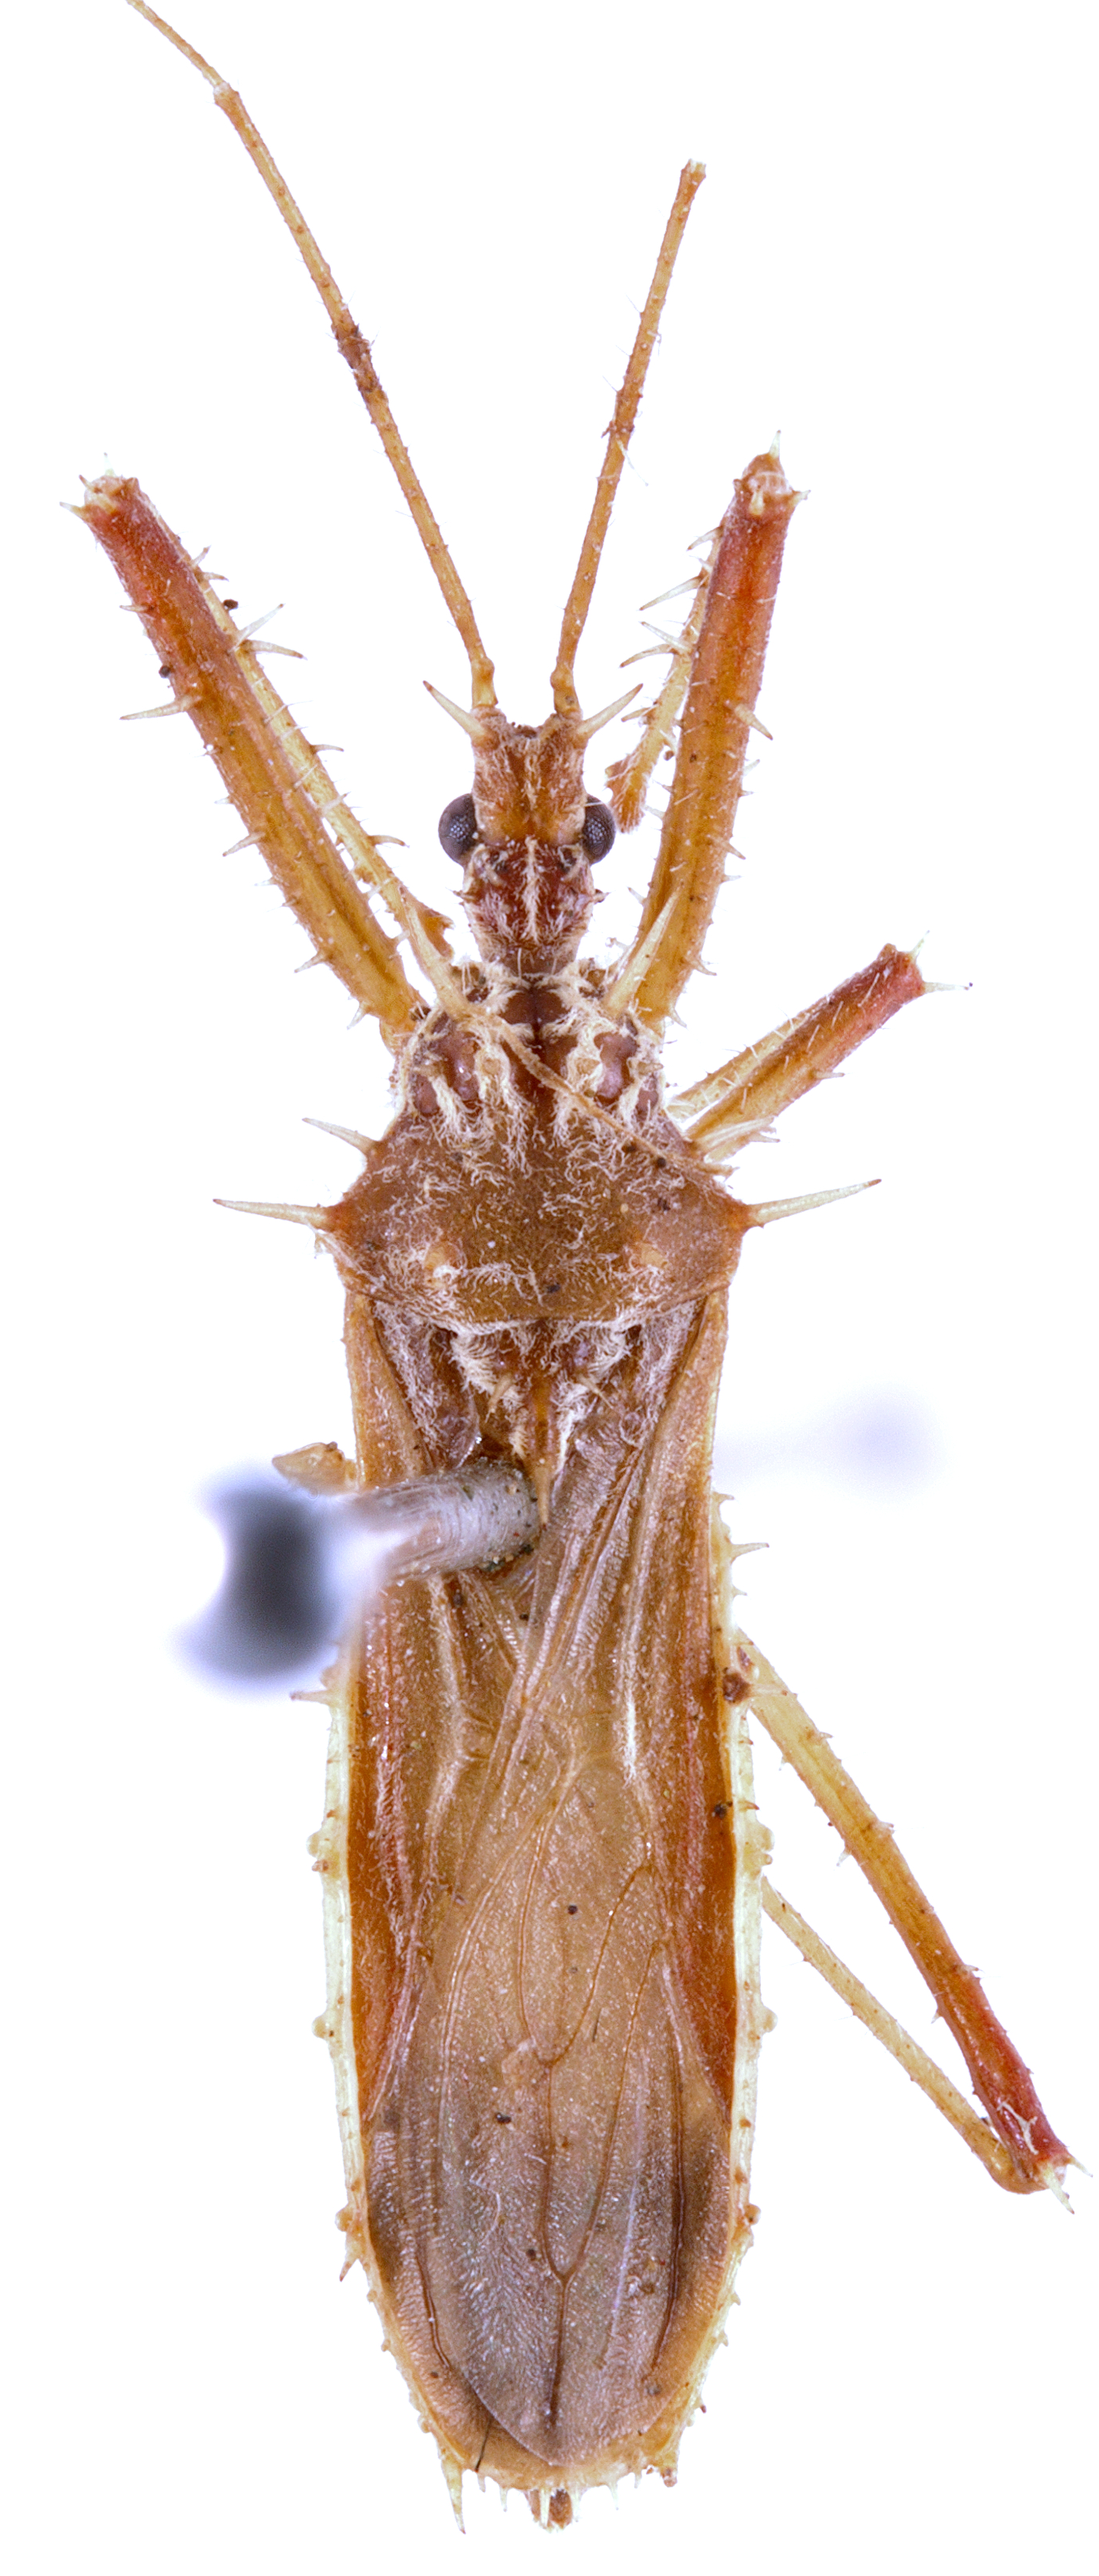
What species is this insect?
Polididus armatissimus
